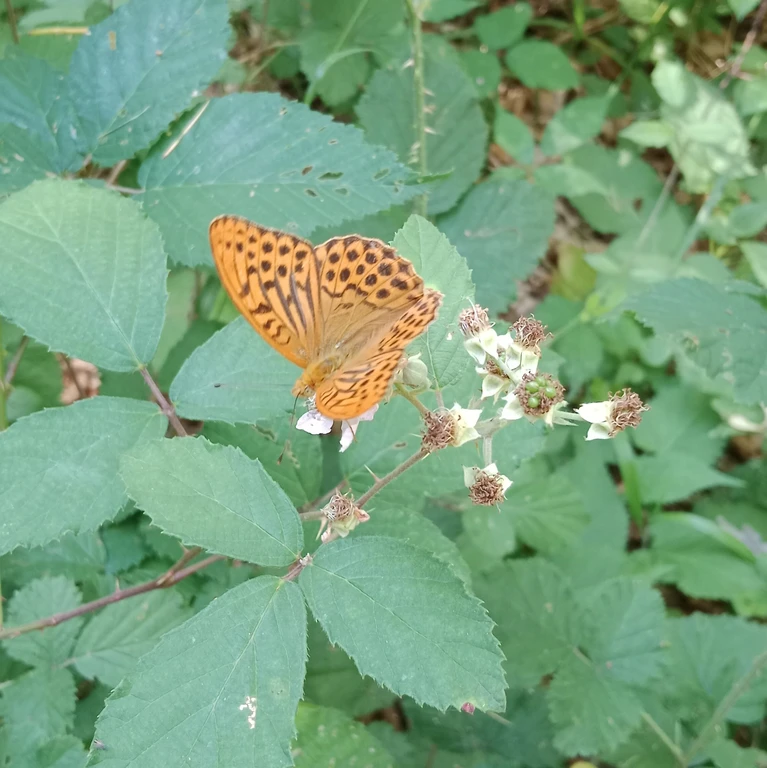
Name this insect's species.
Argynnis paphia
